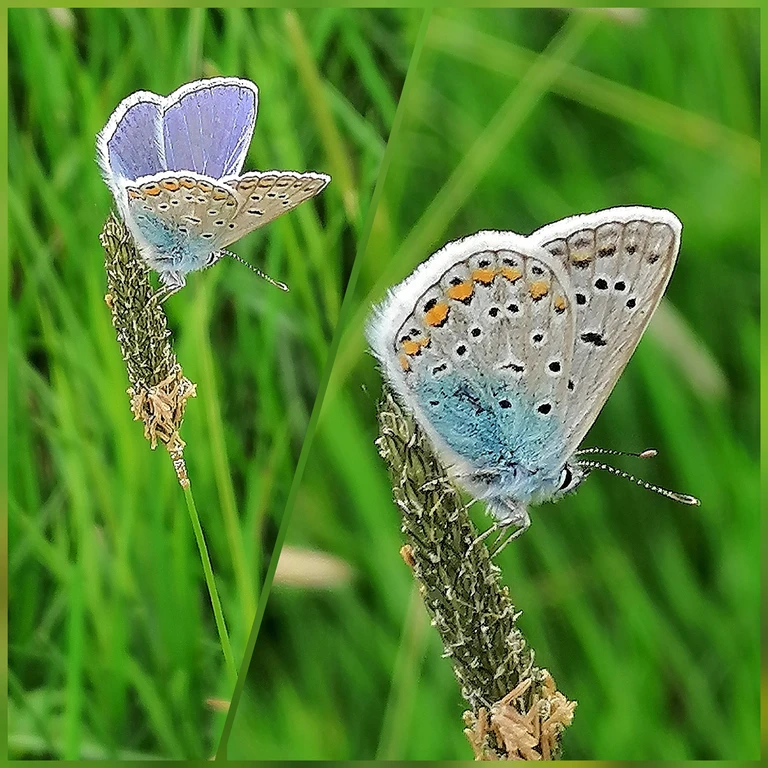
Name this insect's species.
Polyommatus icarus
